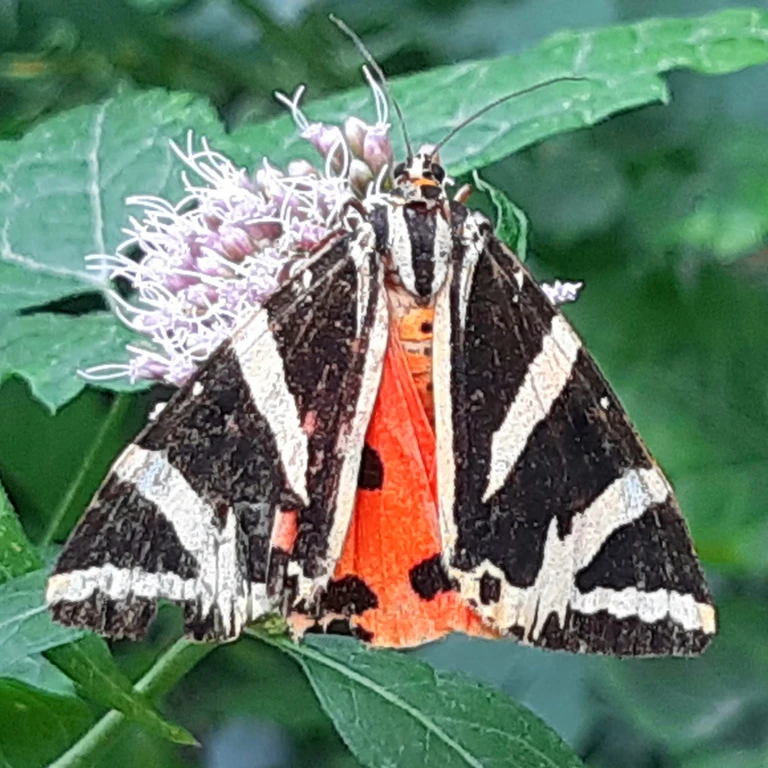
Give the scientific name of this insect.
Euplagia quadripunctaria
